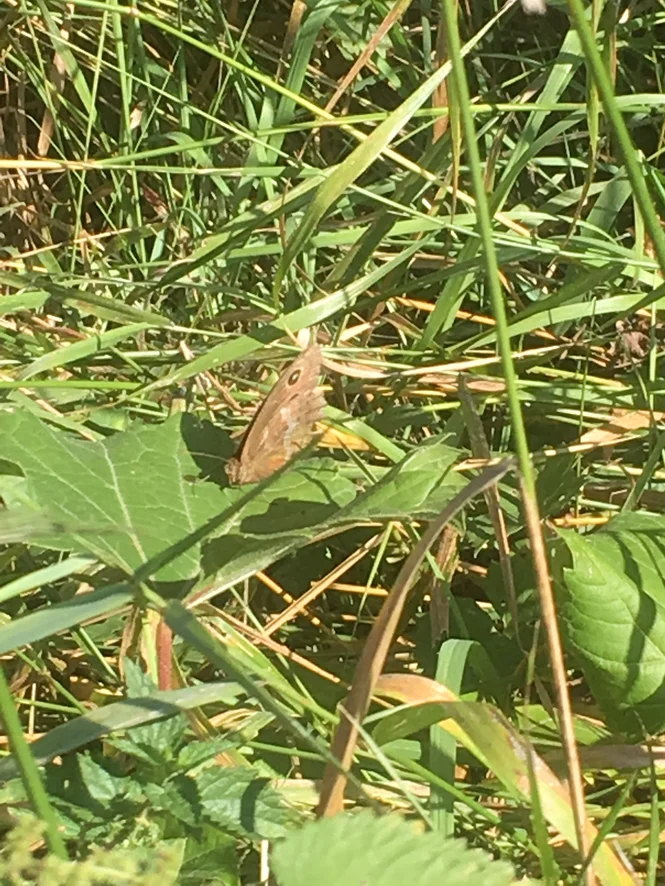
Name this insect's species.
Minois dryas
